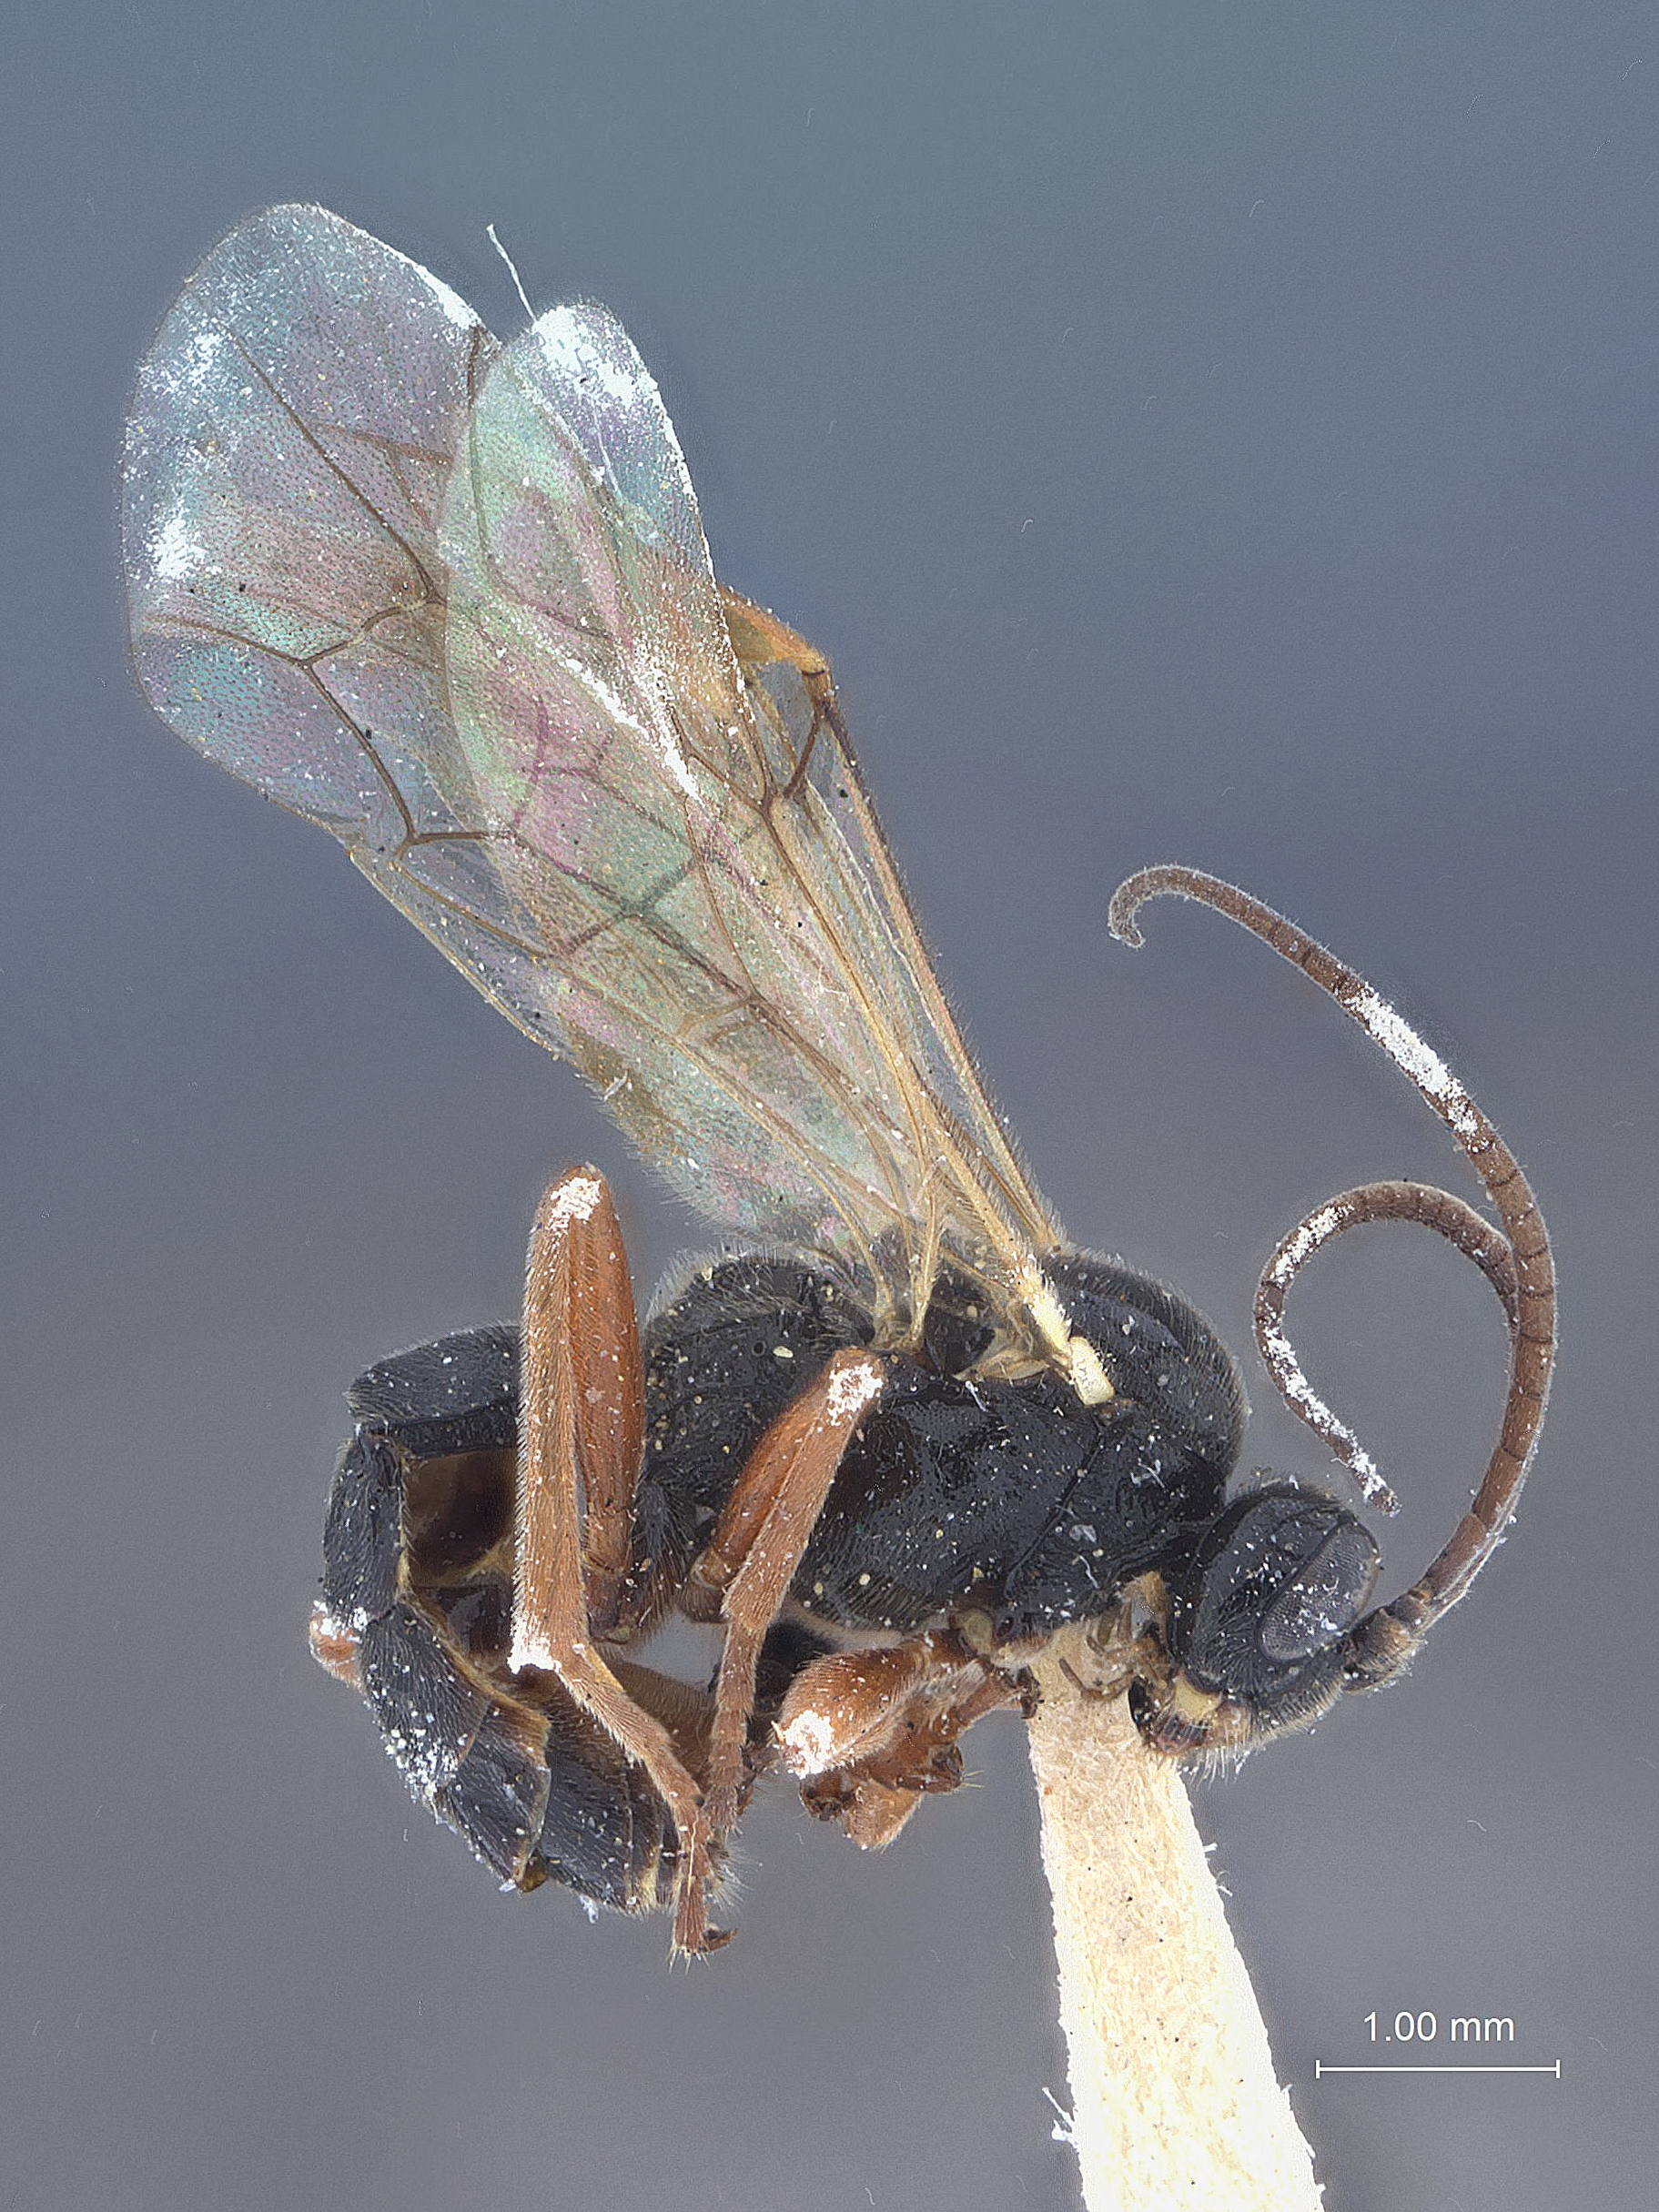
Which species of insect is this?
Ctenochira infans
